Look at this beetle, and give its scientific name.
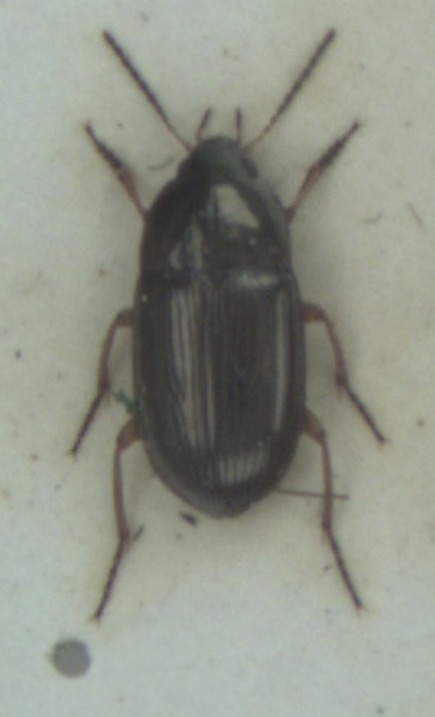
Amara familiaris
